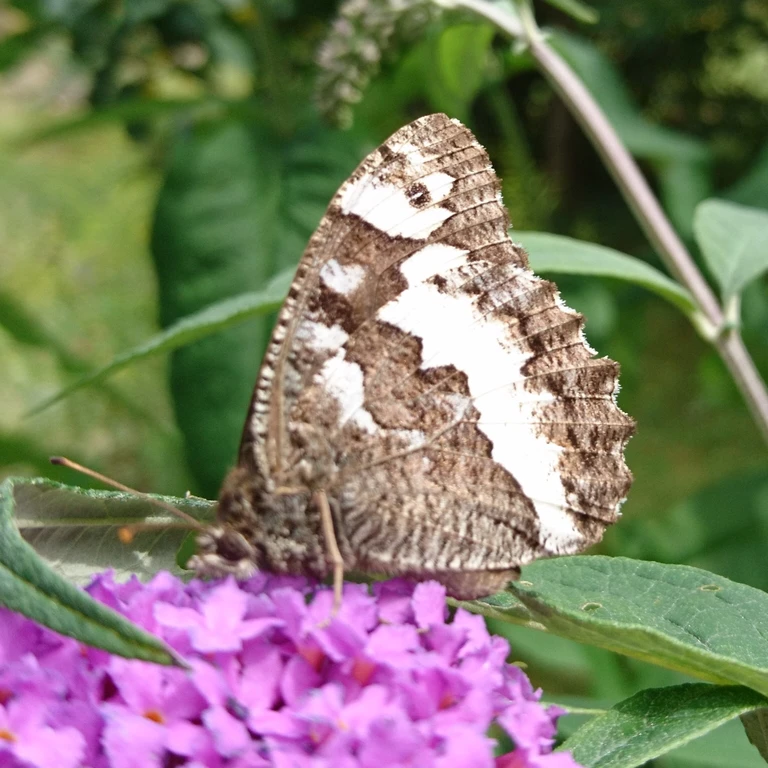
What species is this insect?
Brintesia circe
